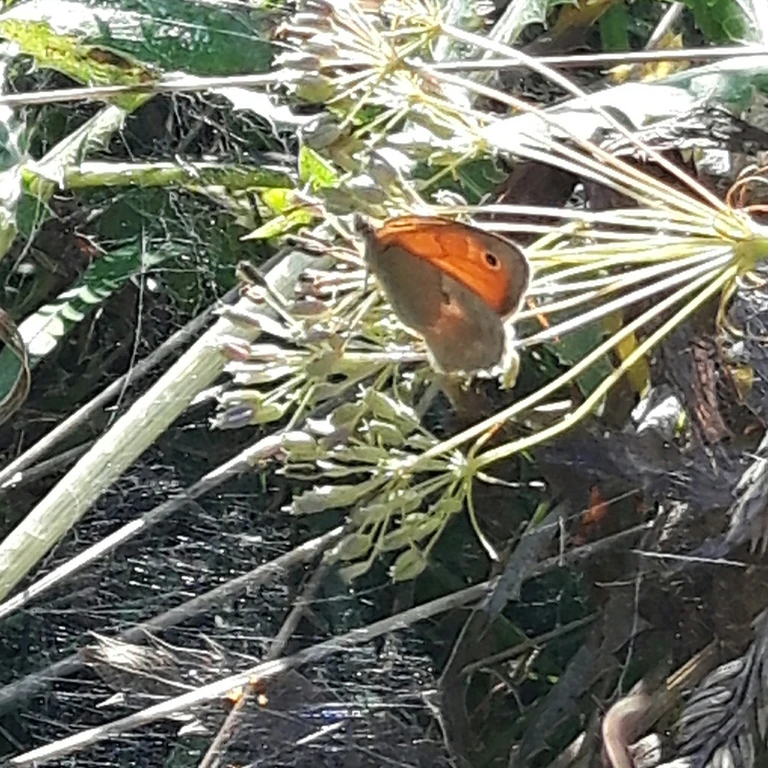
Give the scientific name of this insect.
Coenonympha pamphilus
